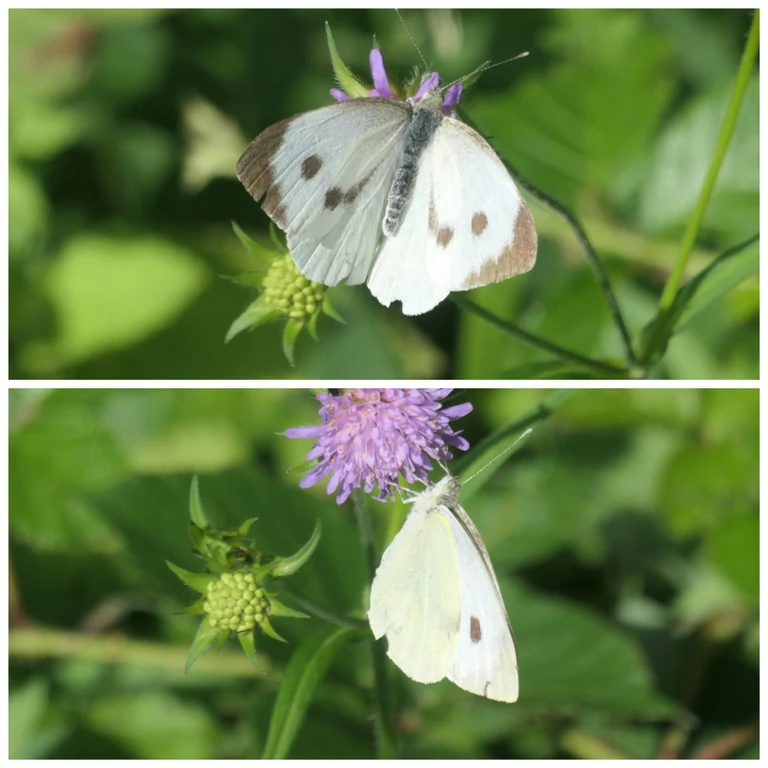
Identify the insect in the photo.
Pieris brassicae
